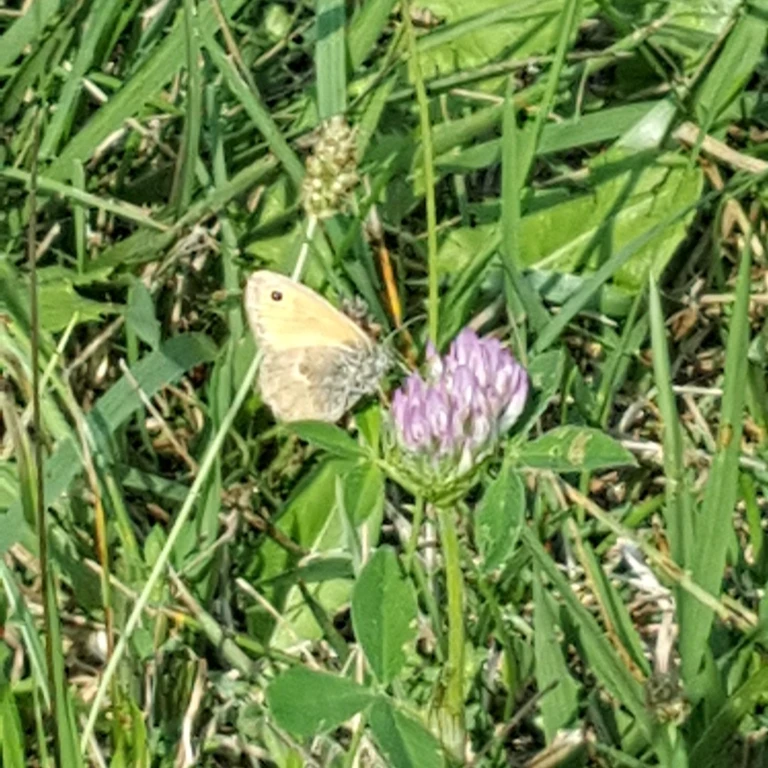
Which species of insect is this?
Coenonympha pamphilus
